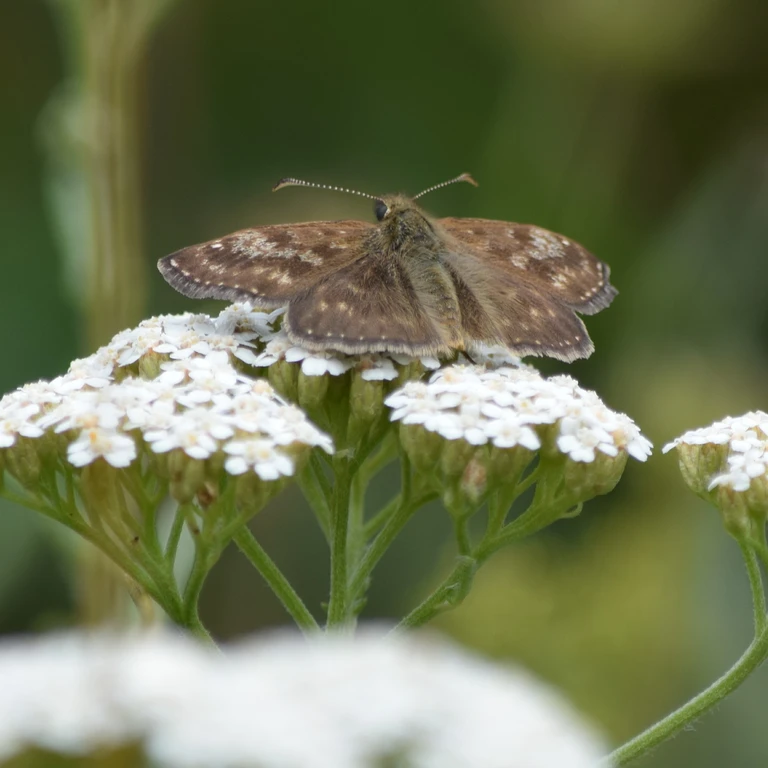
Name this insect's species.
Erynnis tages
